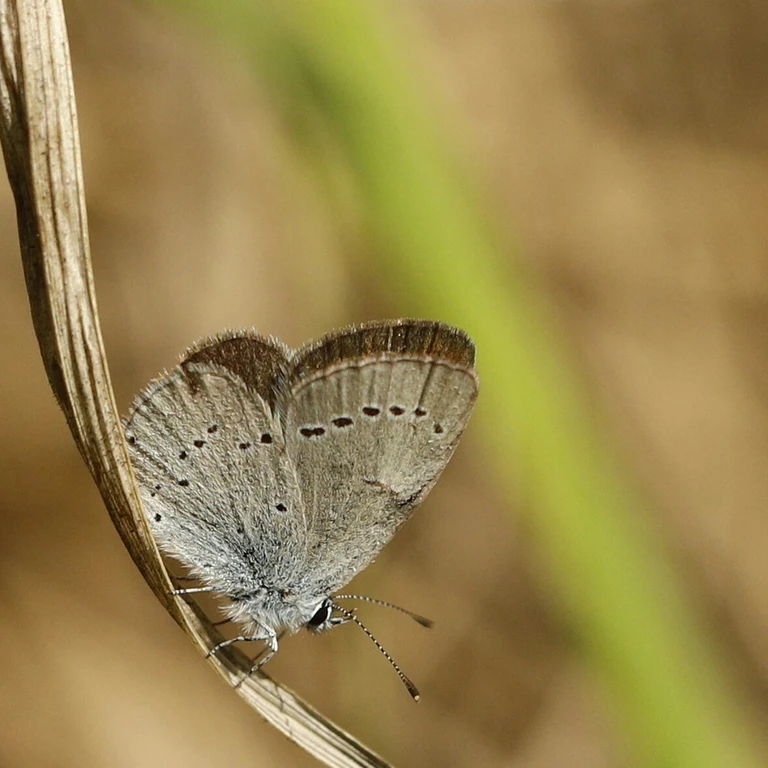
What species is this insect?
Cupido minimus
